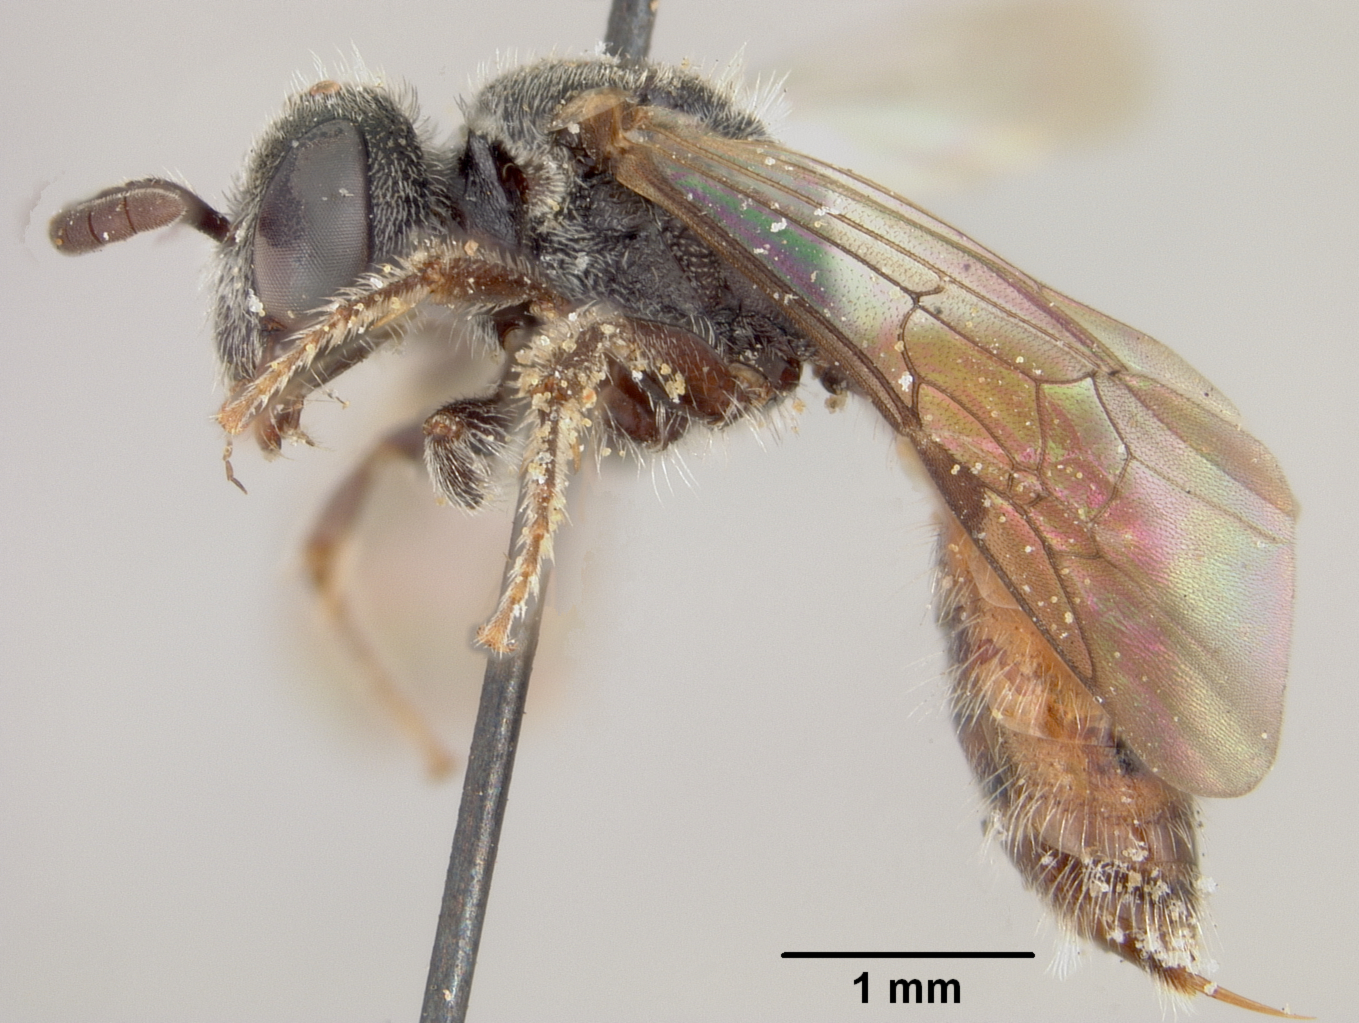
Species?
Sphecodes exaltus
